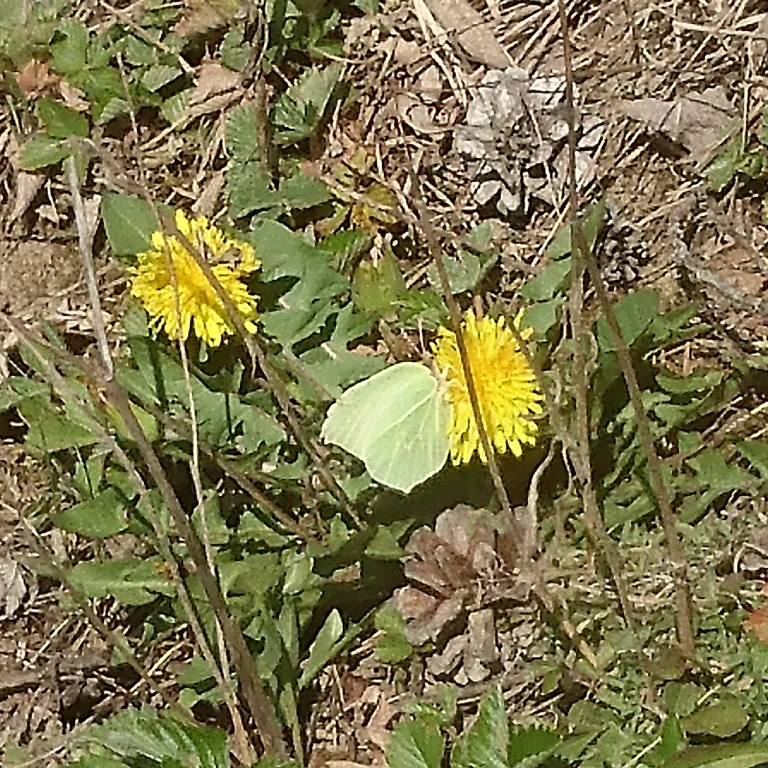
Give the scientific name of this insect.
Gonepteryx rhamni
